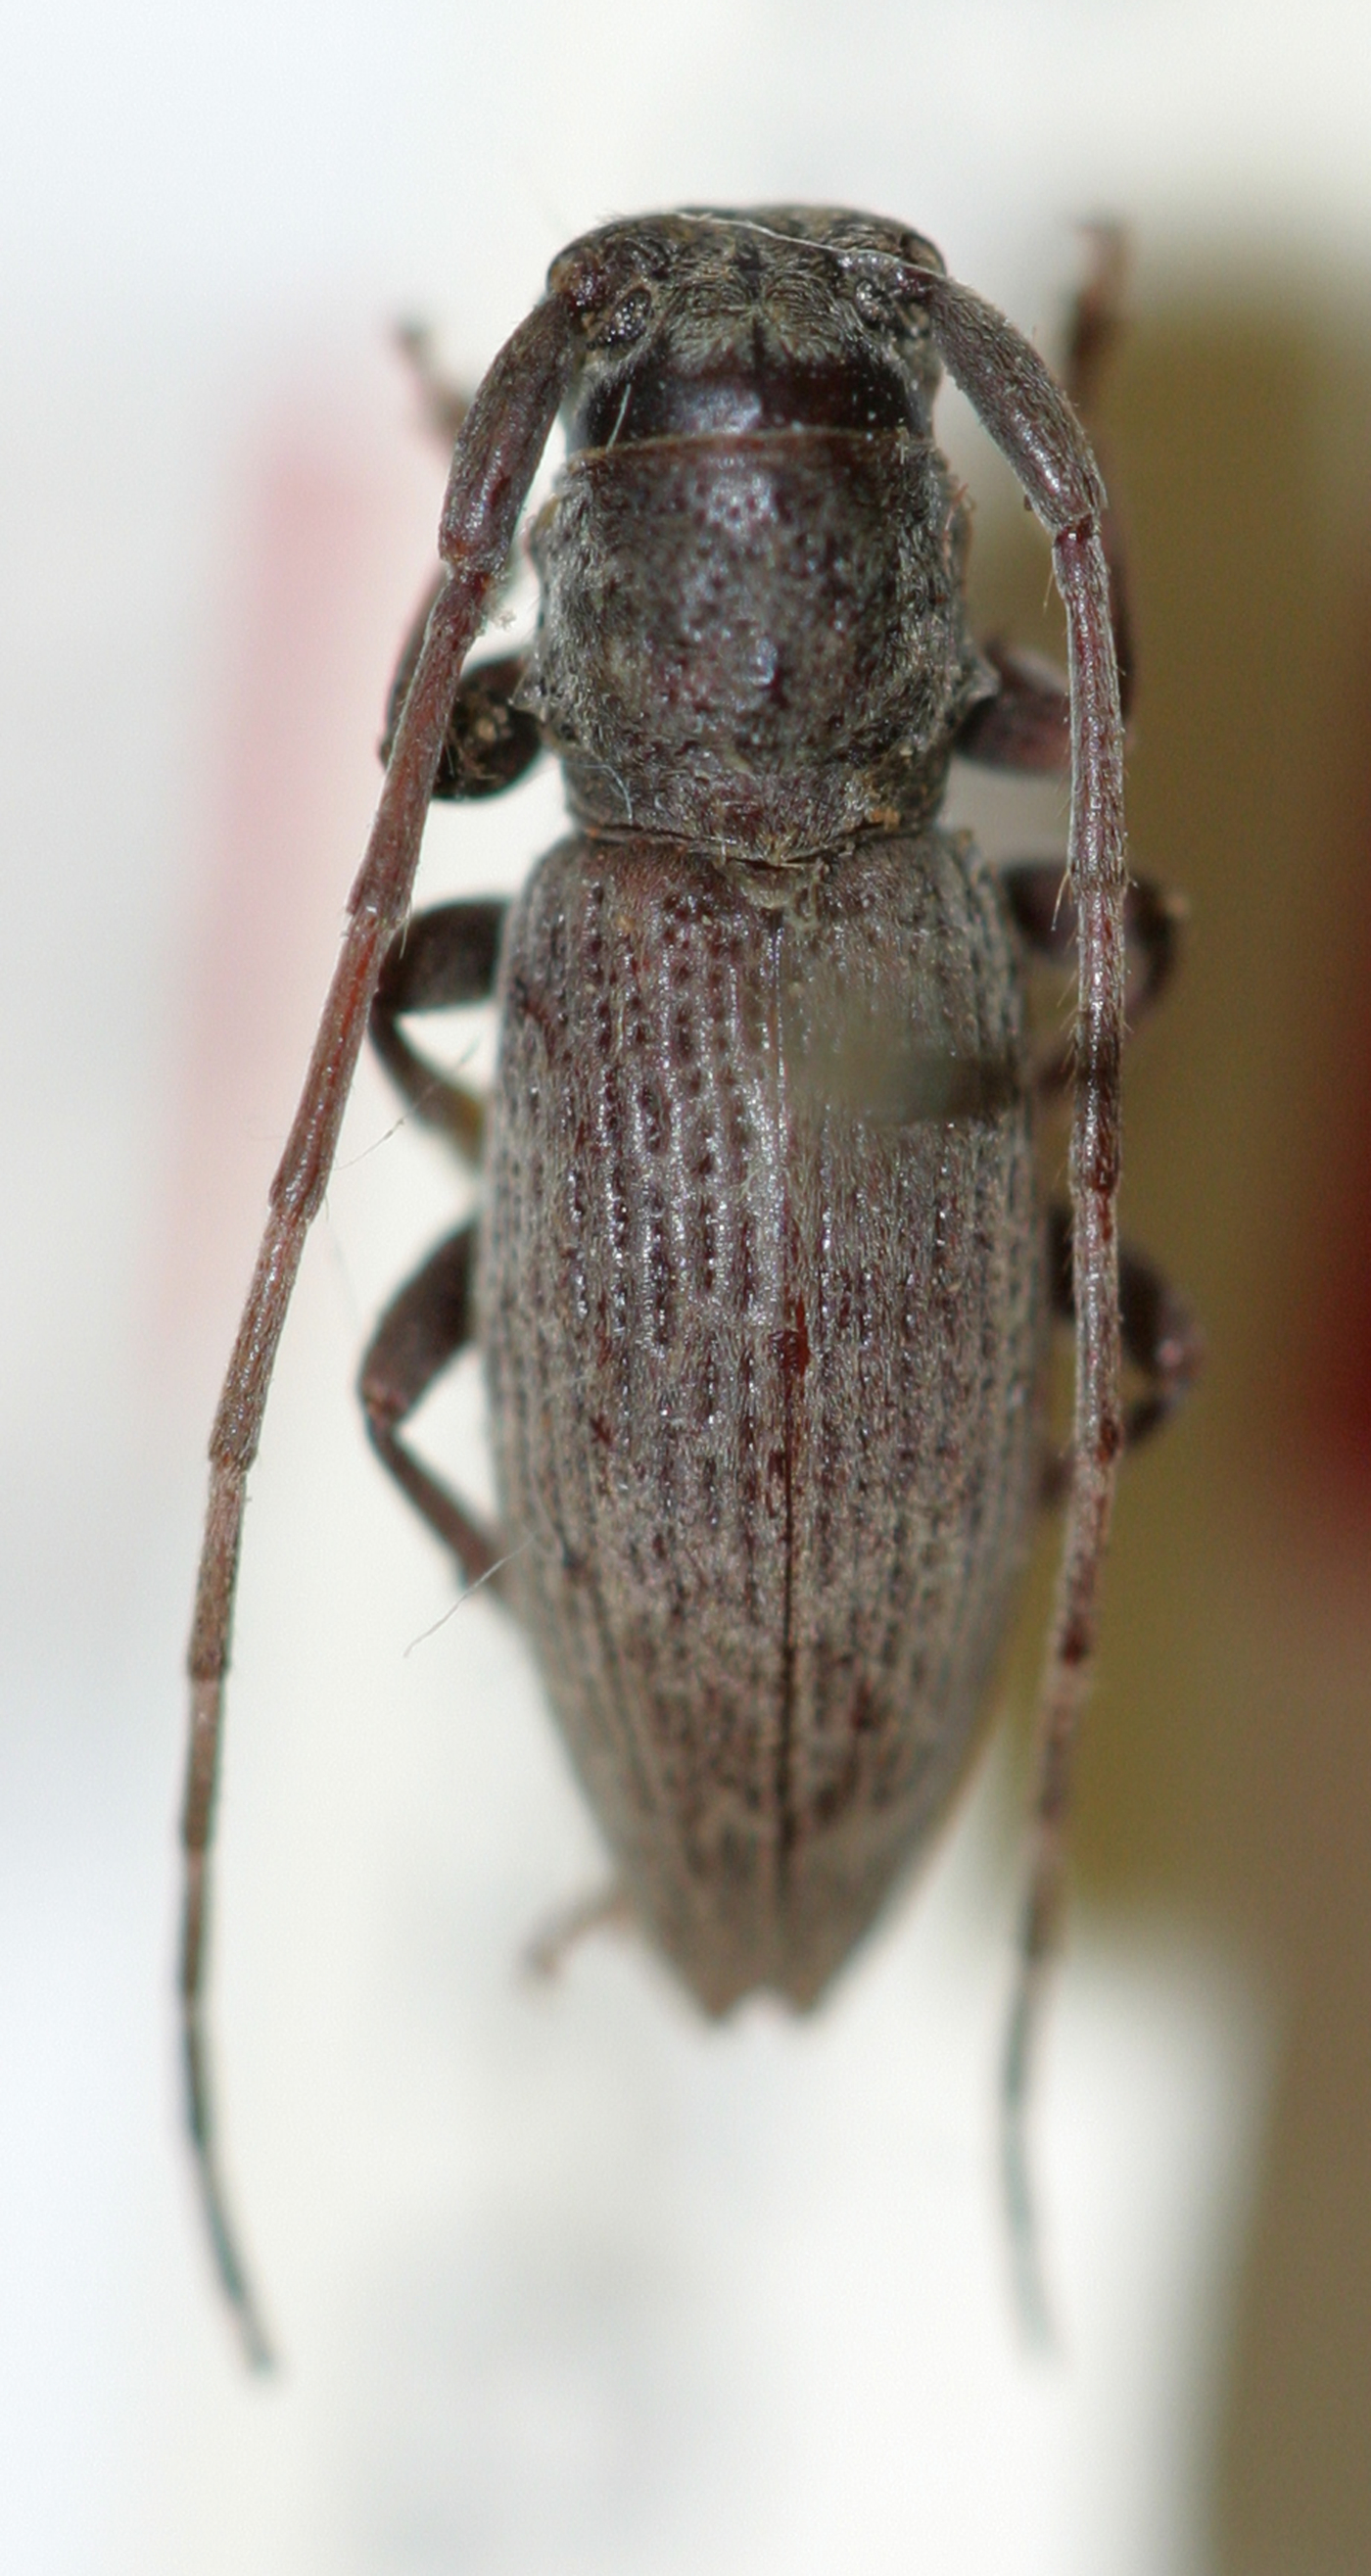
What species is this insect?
Mecynome unicolor
